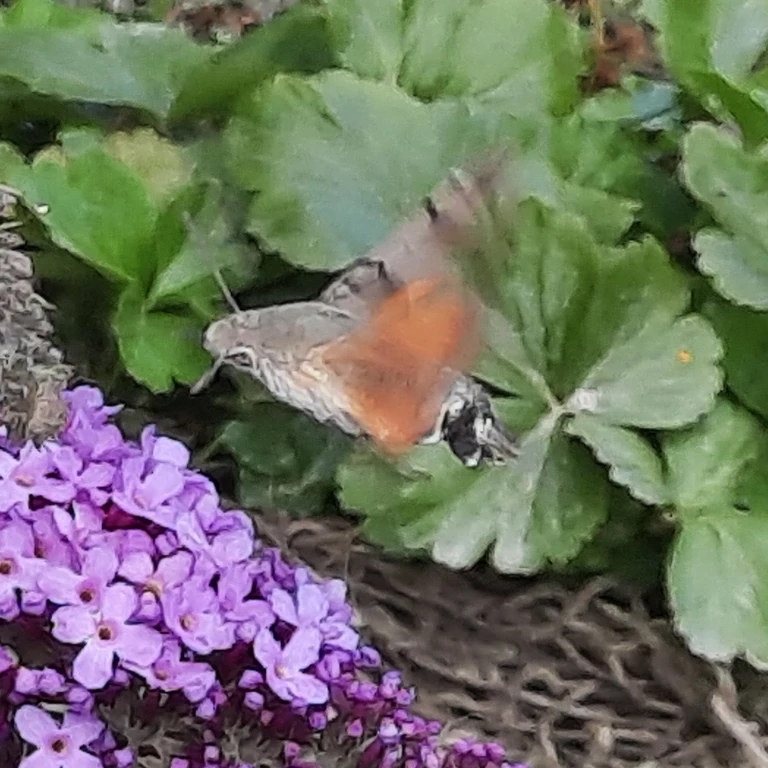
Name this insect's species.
Macroglossum stellatarum
